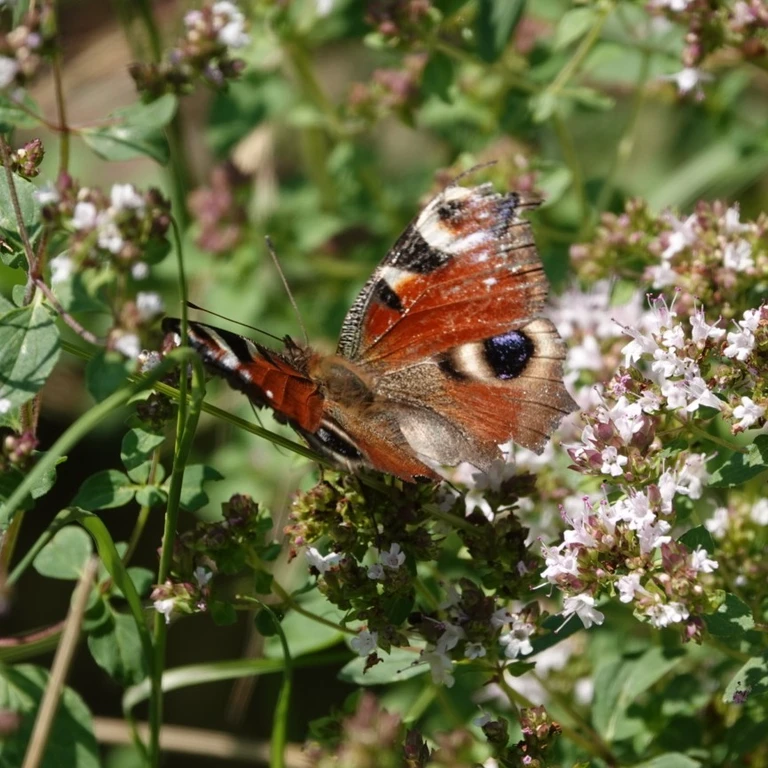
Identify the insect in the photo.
Aglais io
